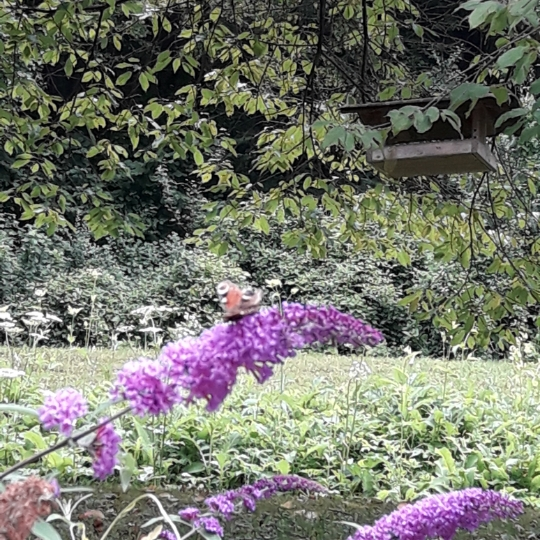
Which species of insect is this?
Aglais io
